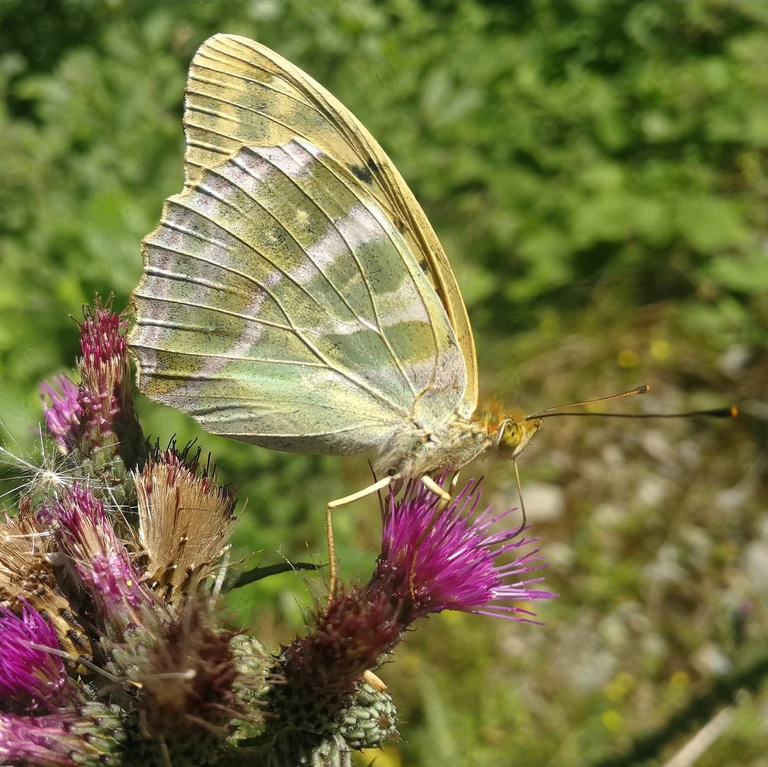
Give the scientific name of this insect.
Argynnis paphia
